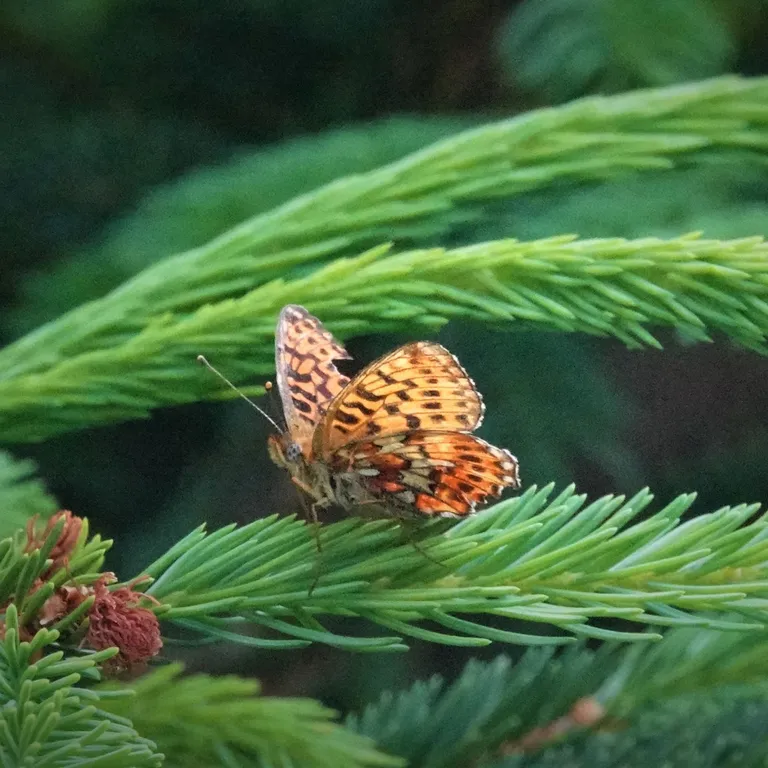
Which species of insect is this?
Boloria euphrosyne (also Clossiana euphrosyne)
